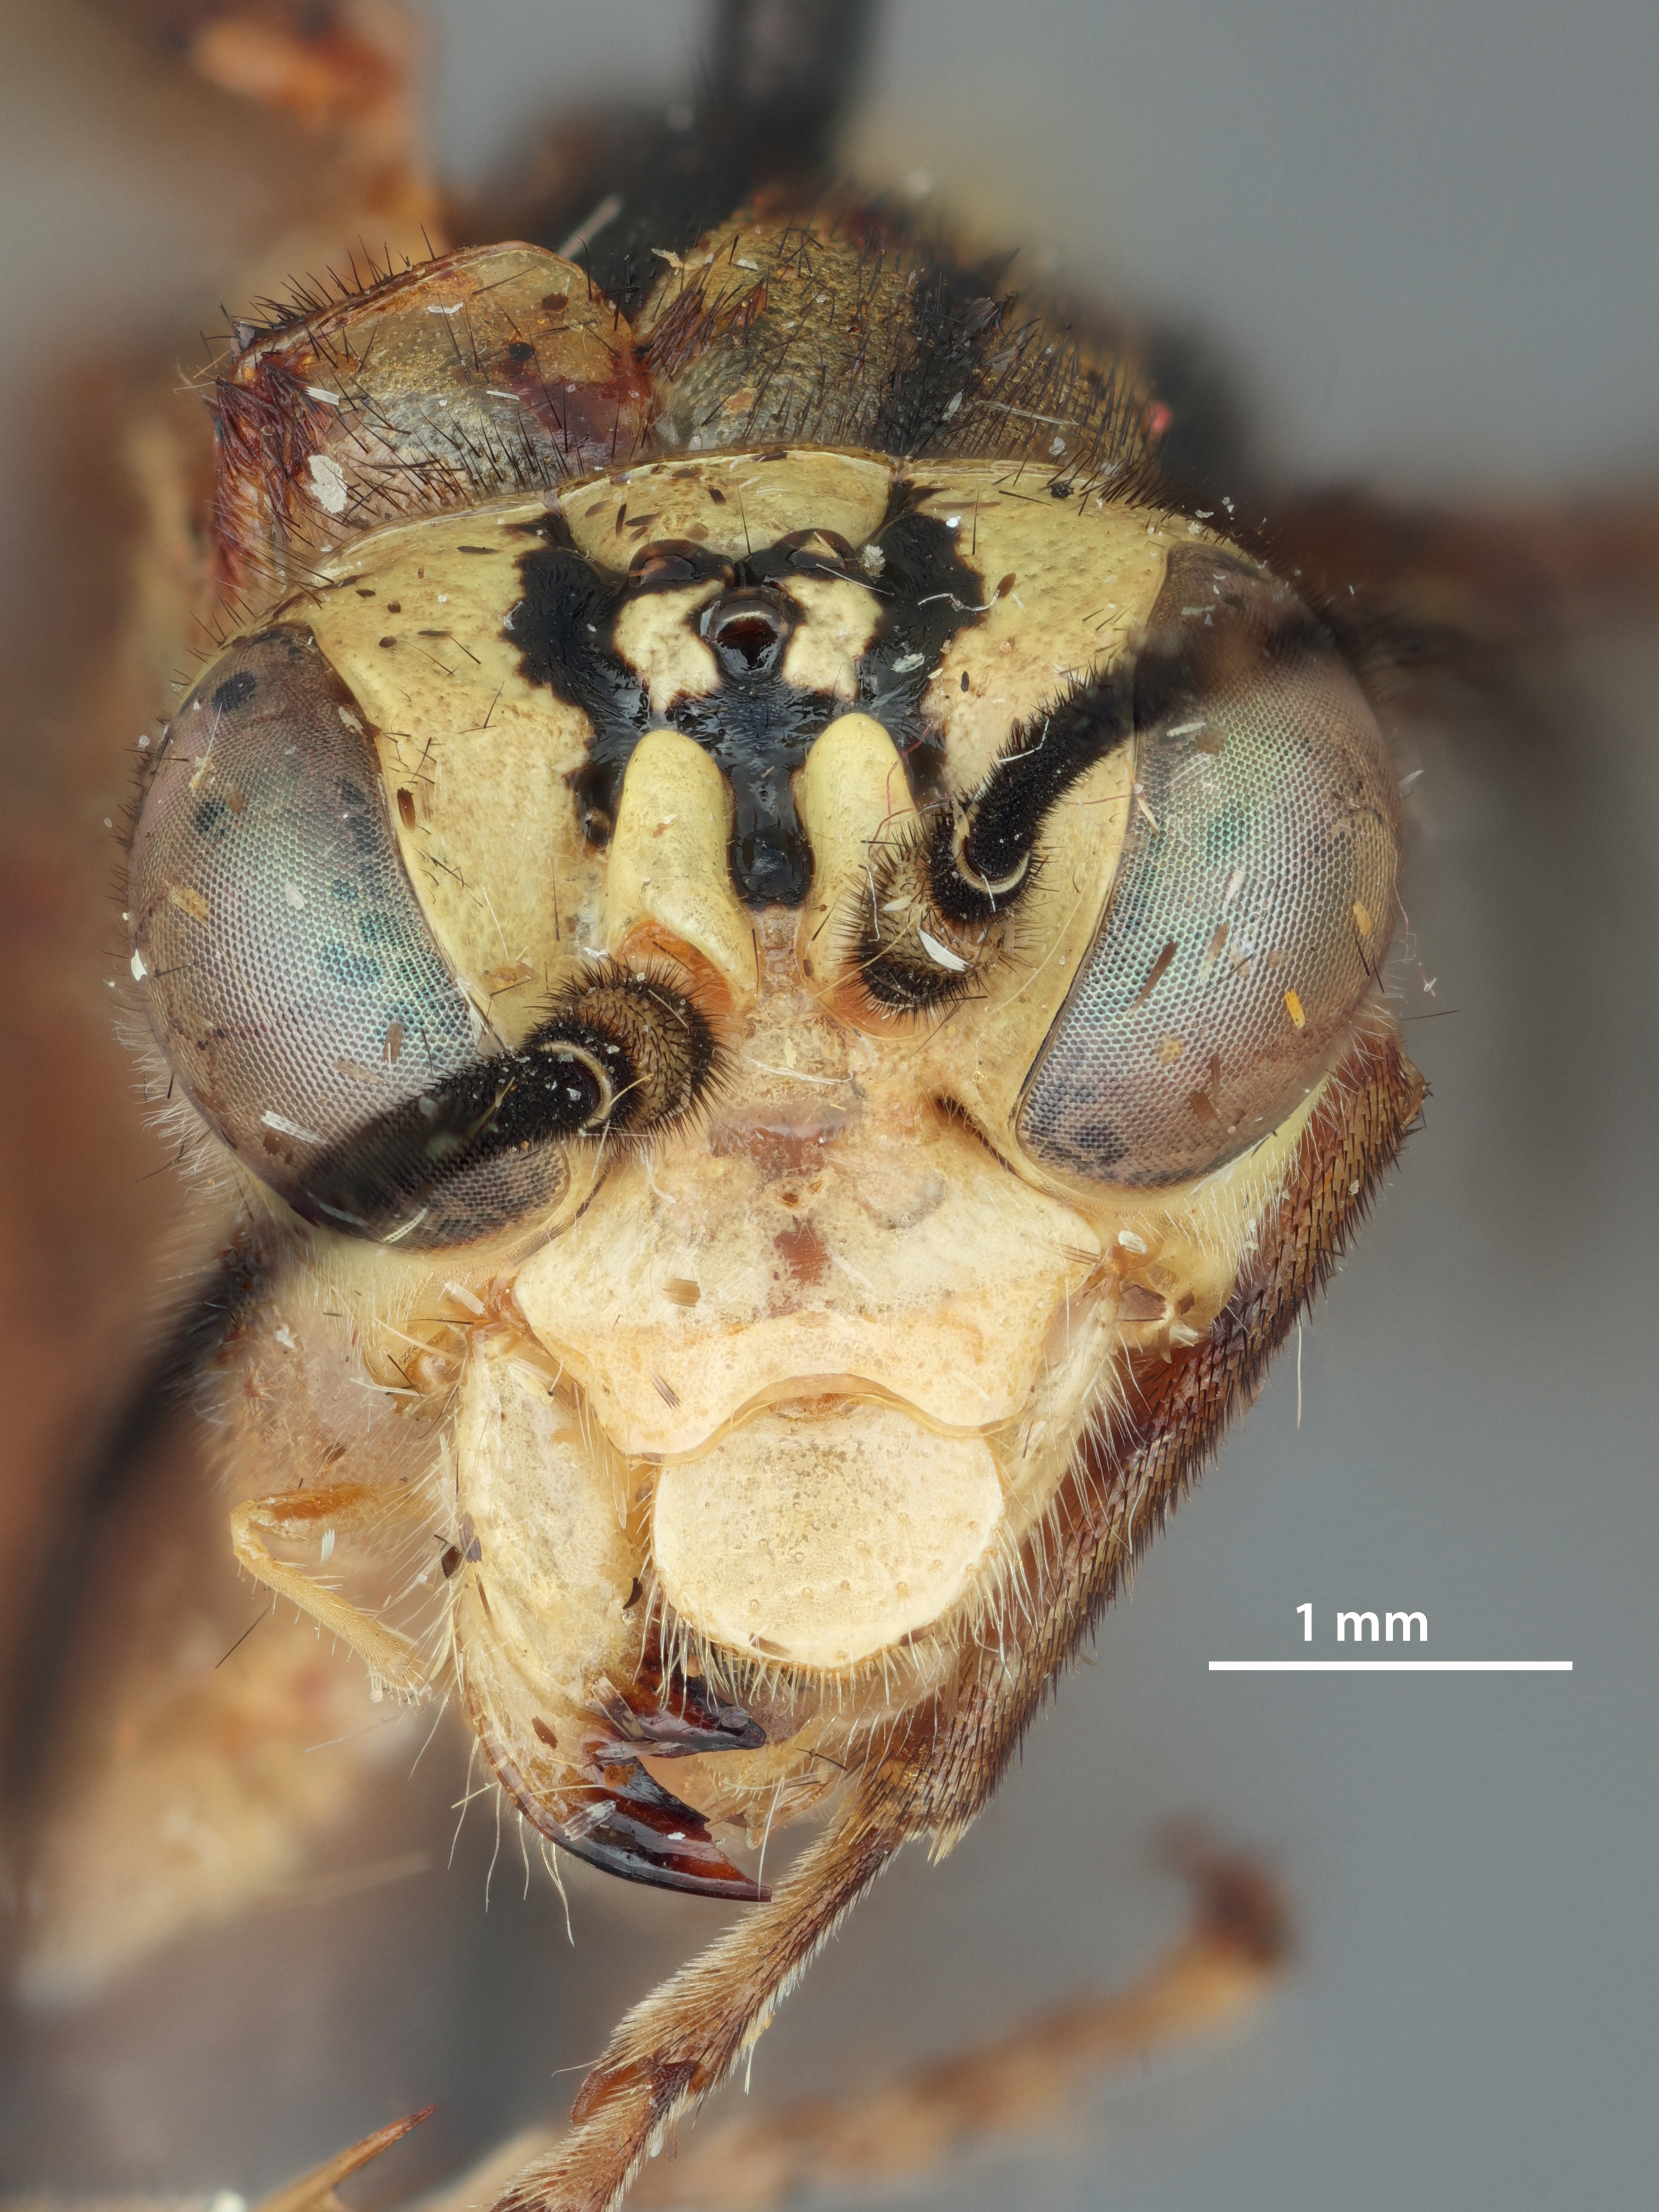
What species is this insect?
Tenthredo grahami
